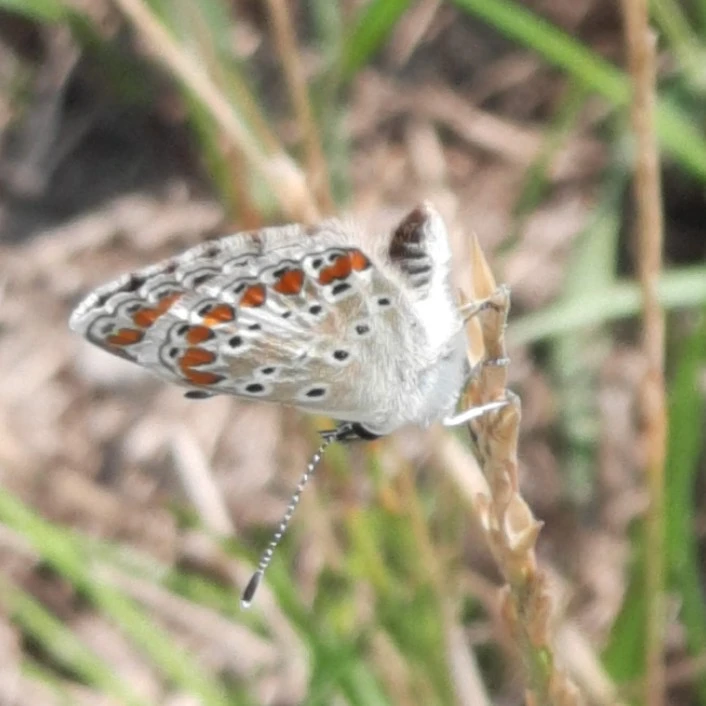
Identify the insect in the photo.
Aricia agestis/artaxerxes
